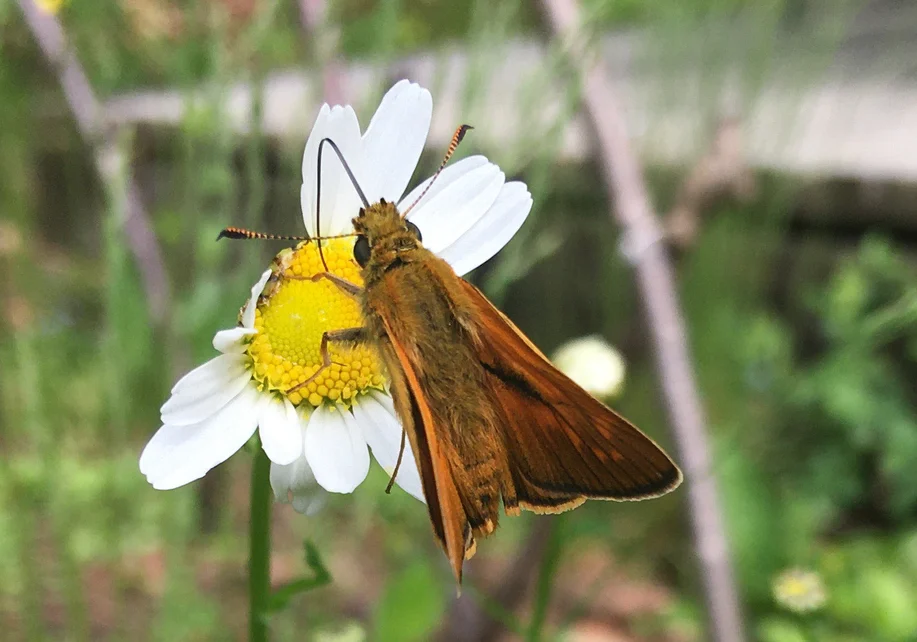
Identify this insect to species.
Ochlodes sylvanus (also Ochlodes venata)
